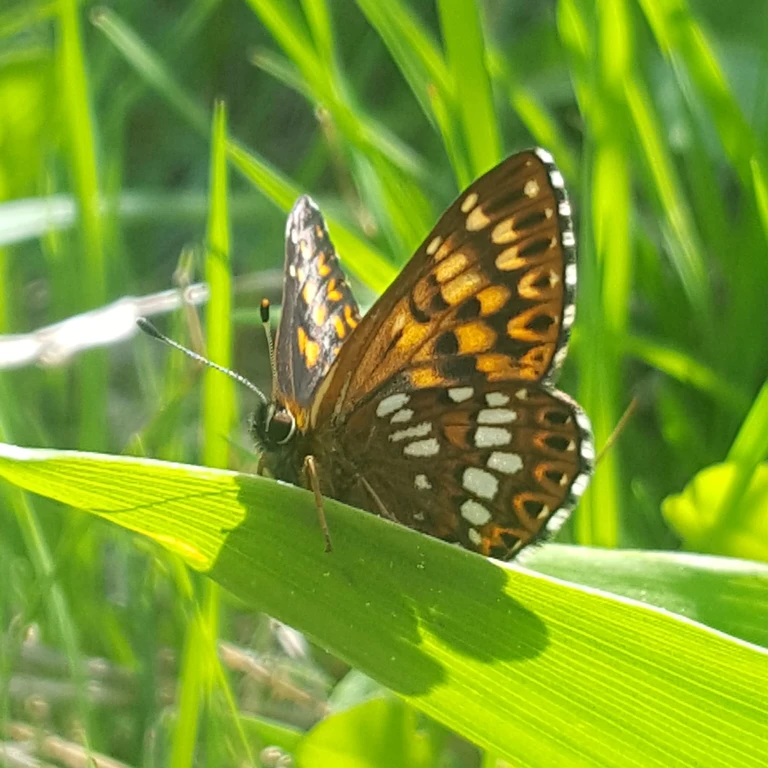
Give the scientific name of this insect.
Hamearis lucina
